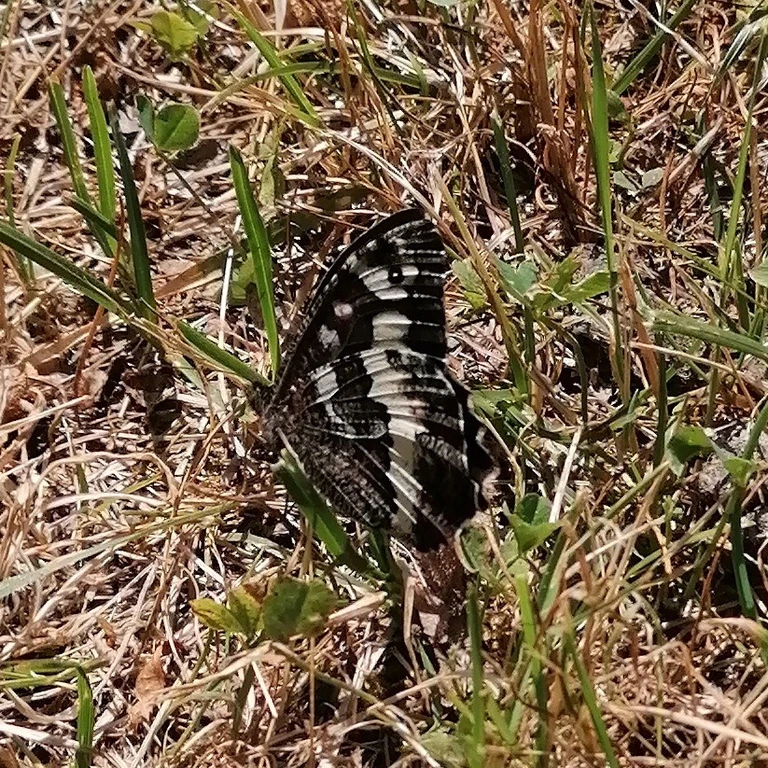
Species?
Brintesia circe
